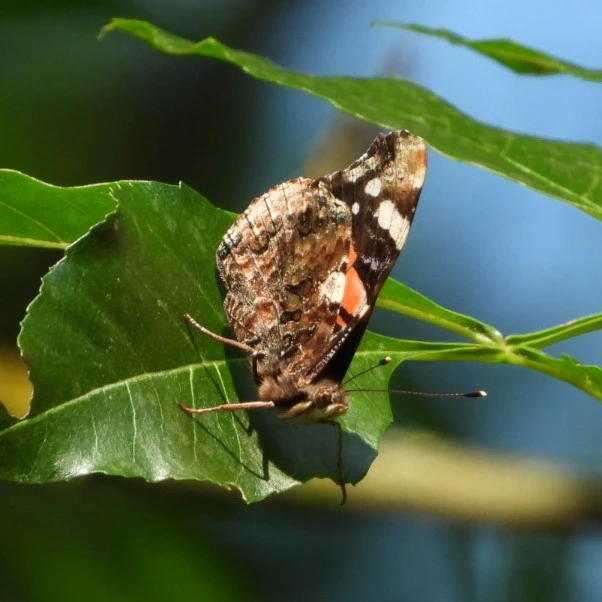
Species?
Vanessa atalanta
